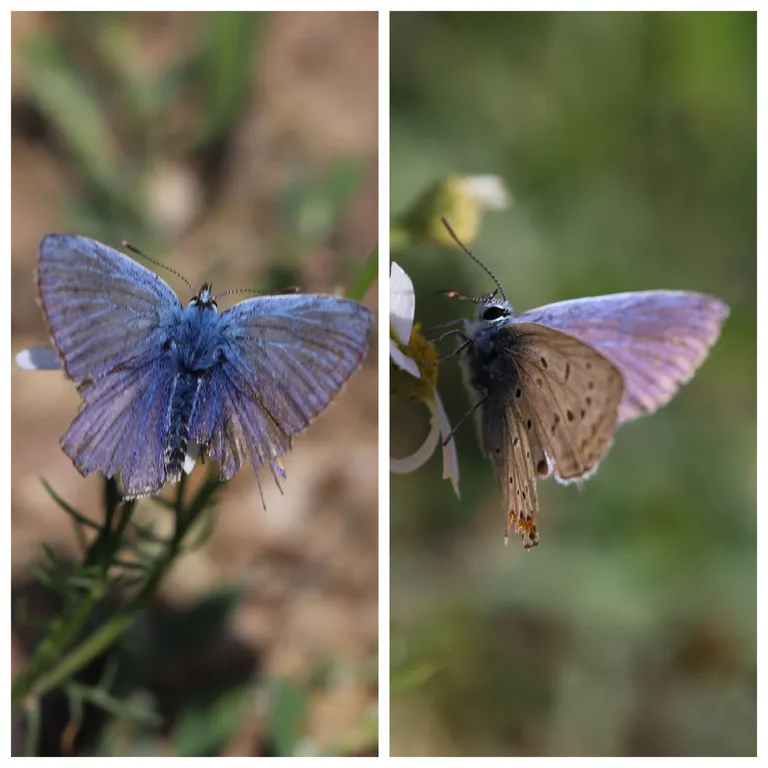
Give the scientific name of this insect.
Polyommatus icarus
